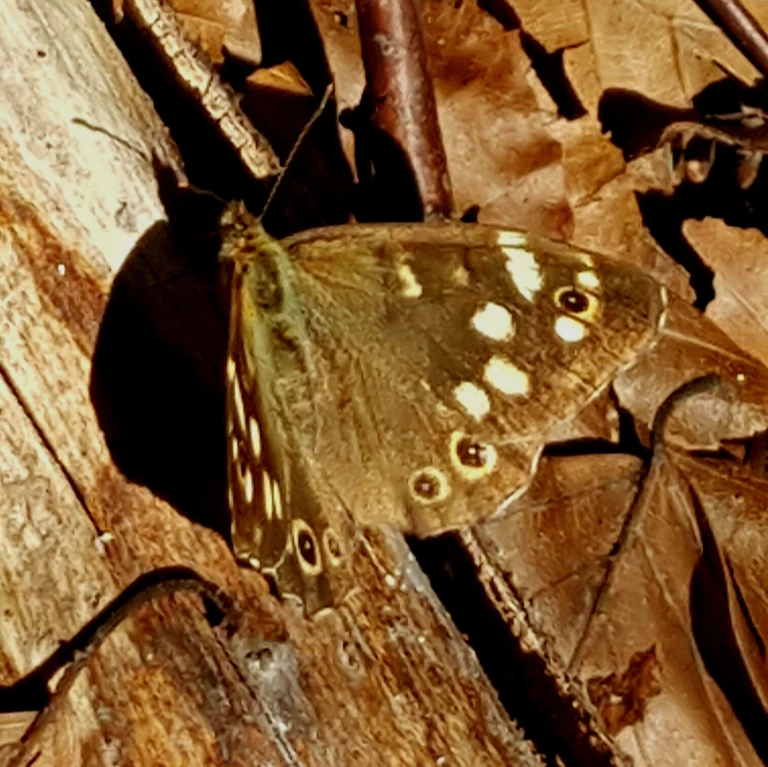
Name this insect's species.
Pararge aegeria
